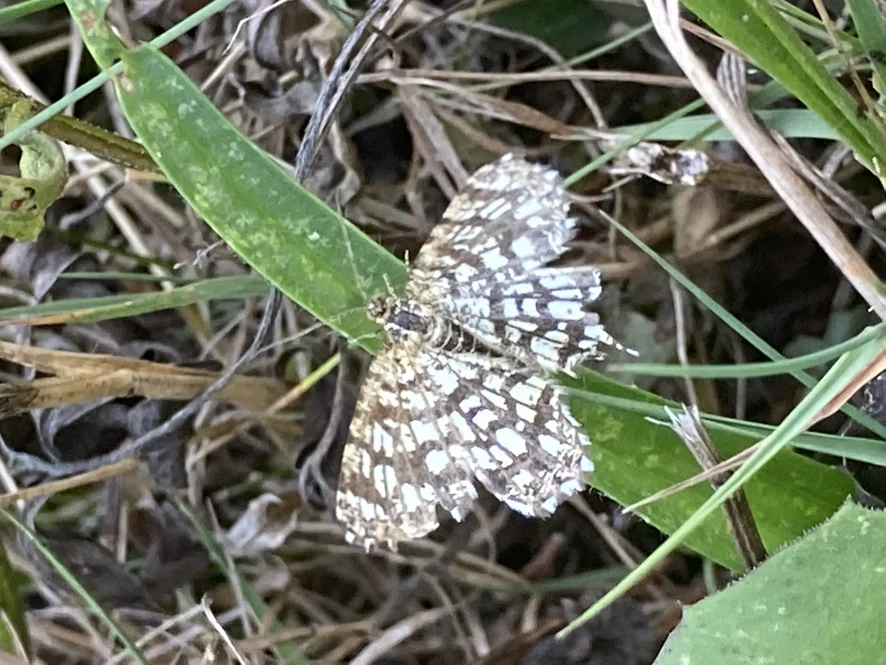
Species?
Chiasmia clathrata
